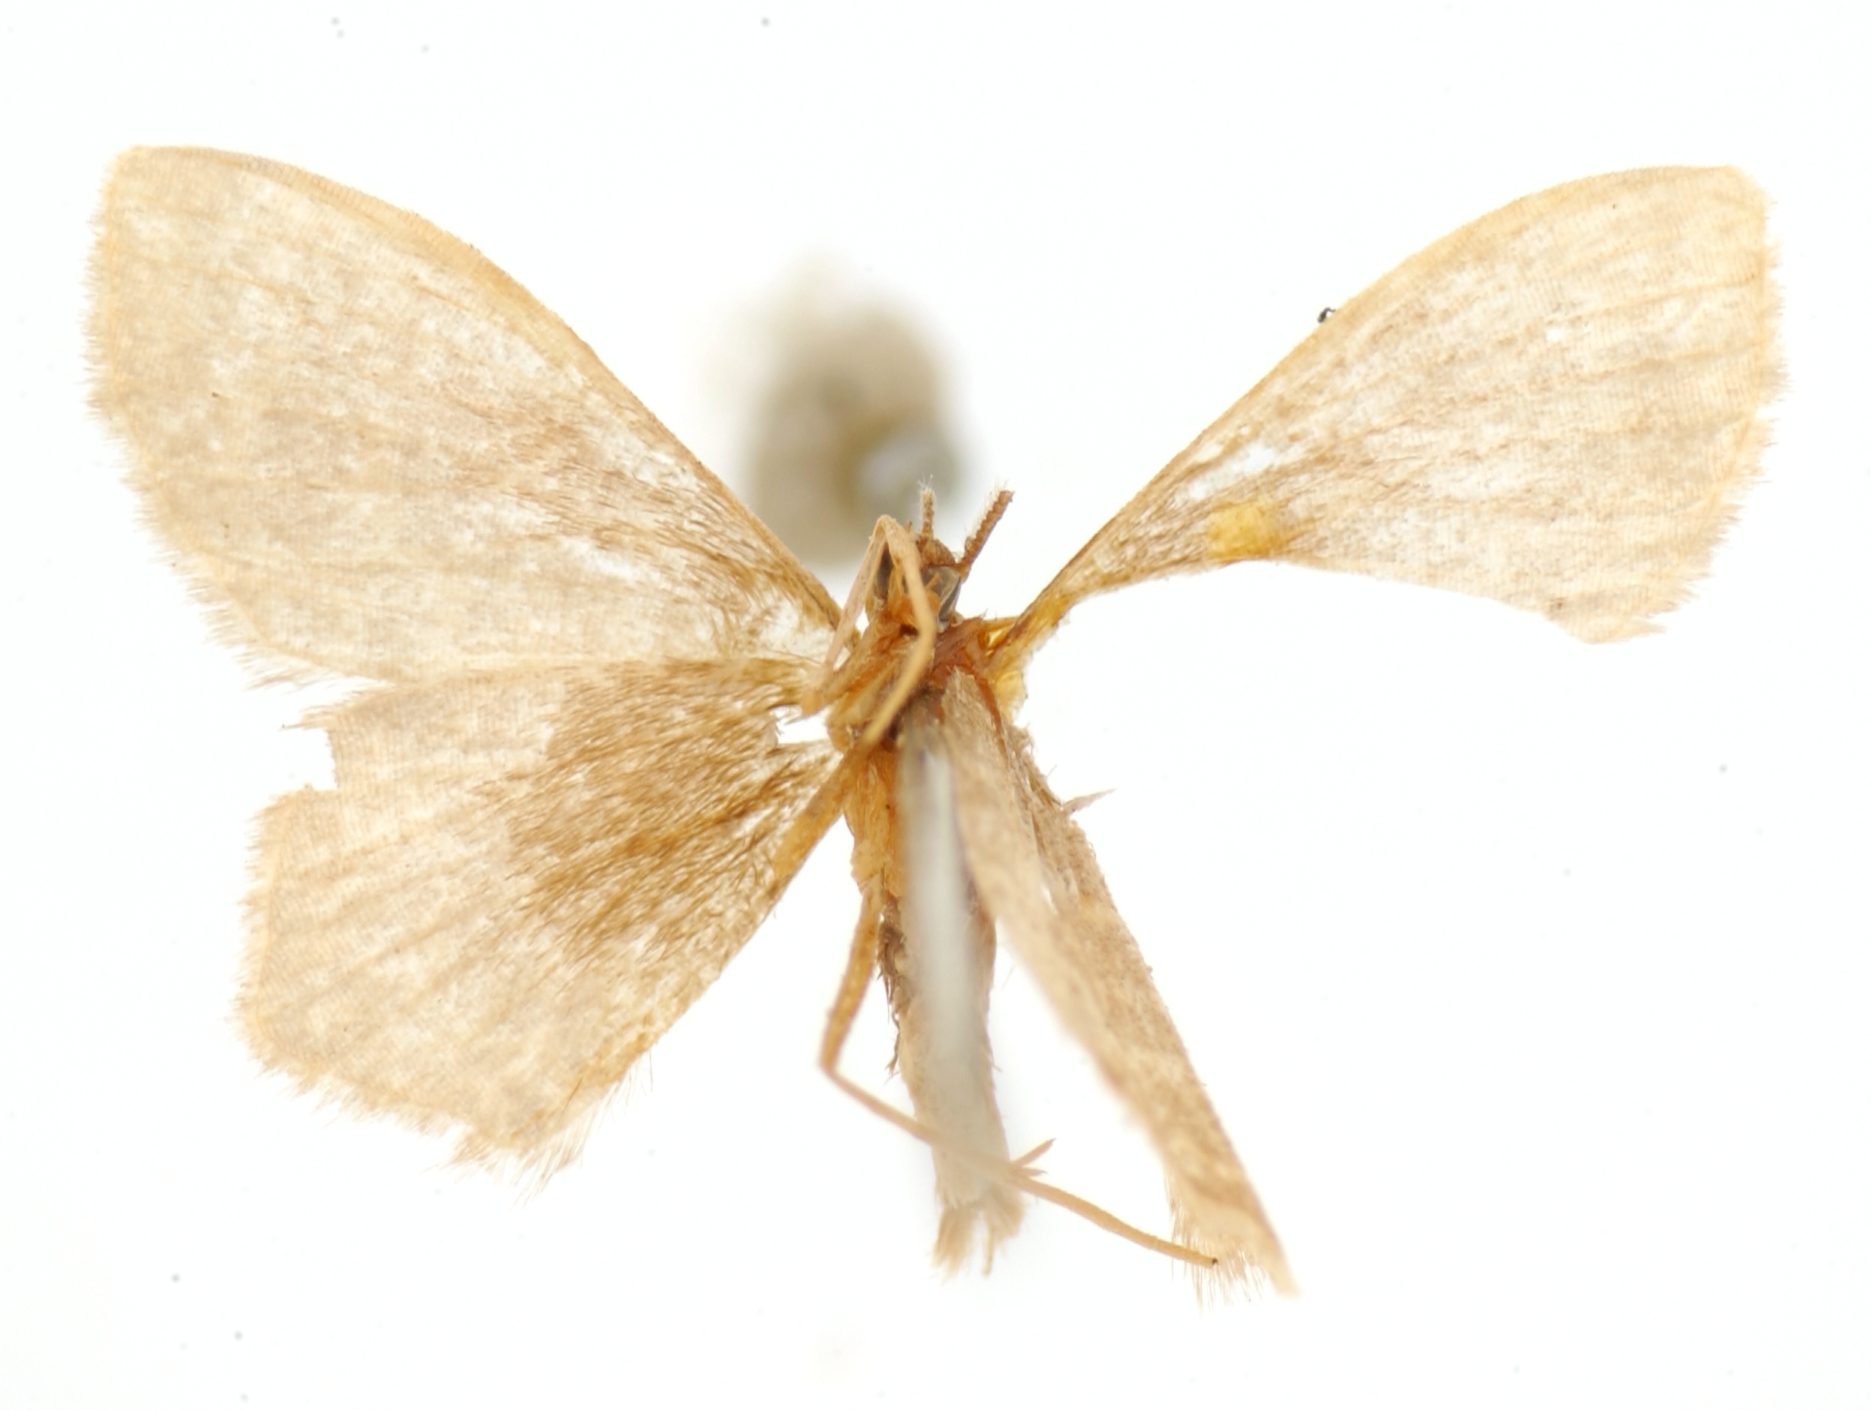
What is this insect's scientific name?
Calyptocome gerocoma
